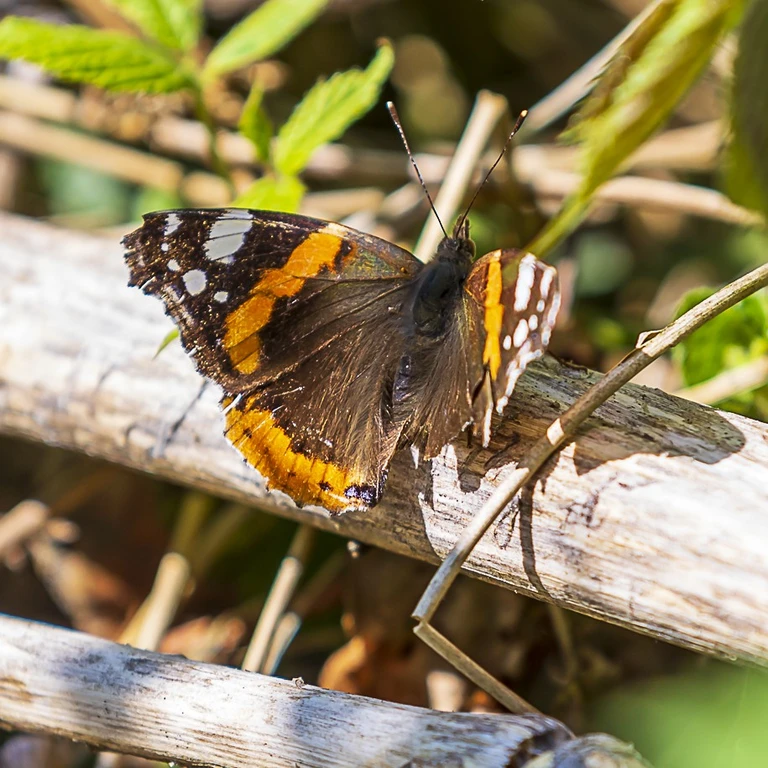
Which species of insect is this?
Vanessa atalanta
